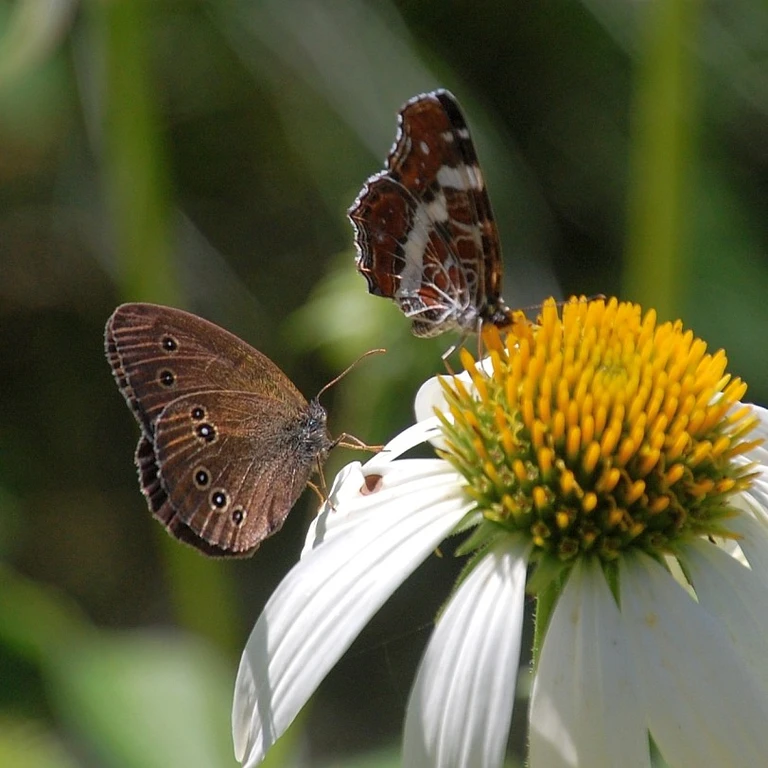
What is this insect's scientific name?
Aphantopus hyperantus
